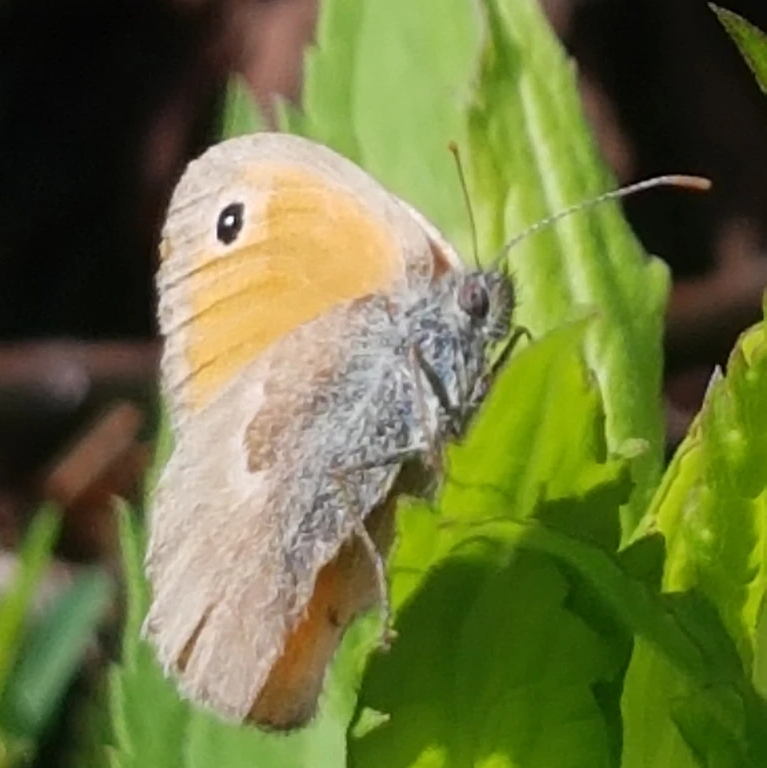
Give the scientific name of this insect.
Coenonympha pamphilus
